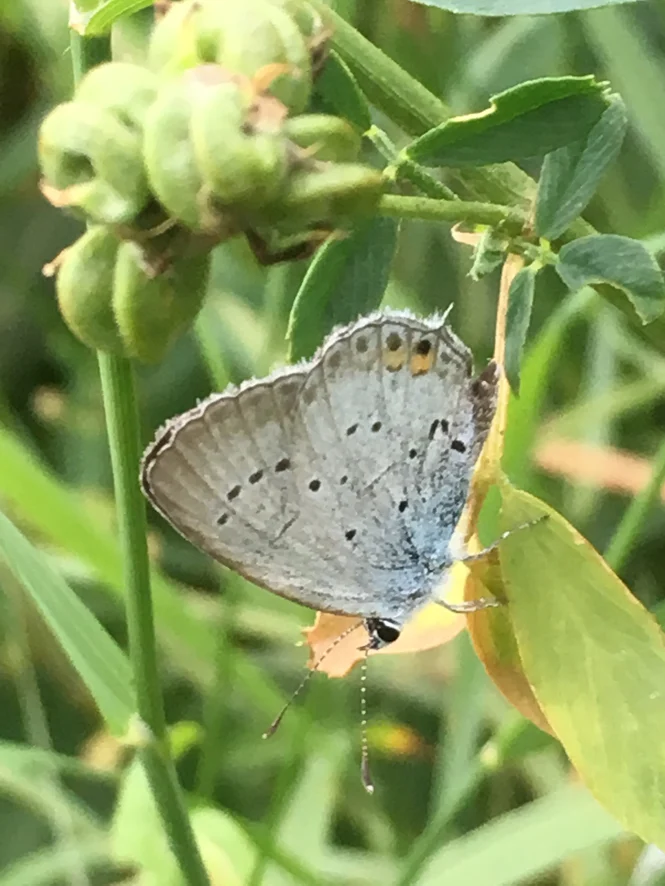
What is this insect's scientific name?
Cupido argiades (also Elkalyce argiades)
